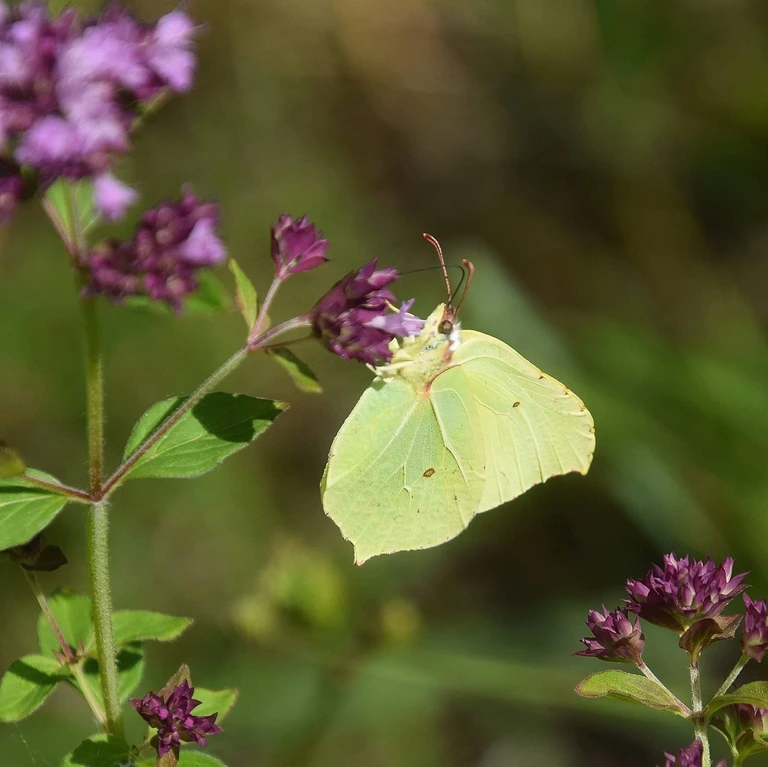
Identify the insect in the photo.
Gonepteryx rhamni
